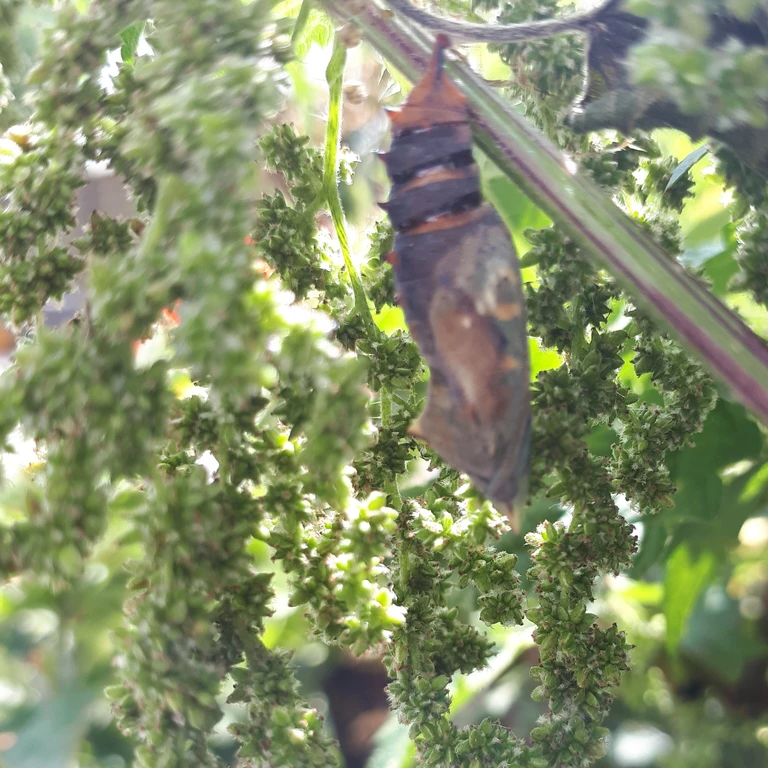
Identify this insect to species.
Aglais io
